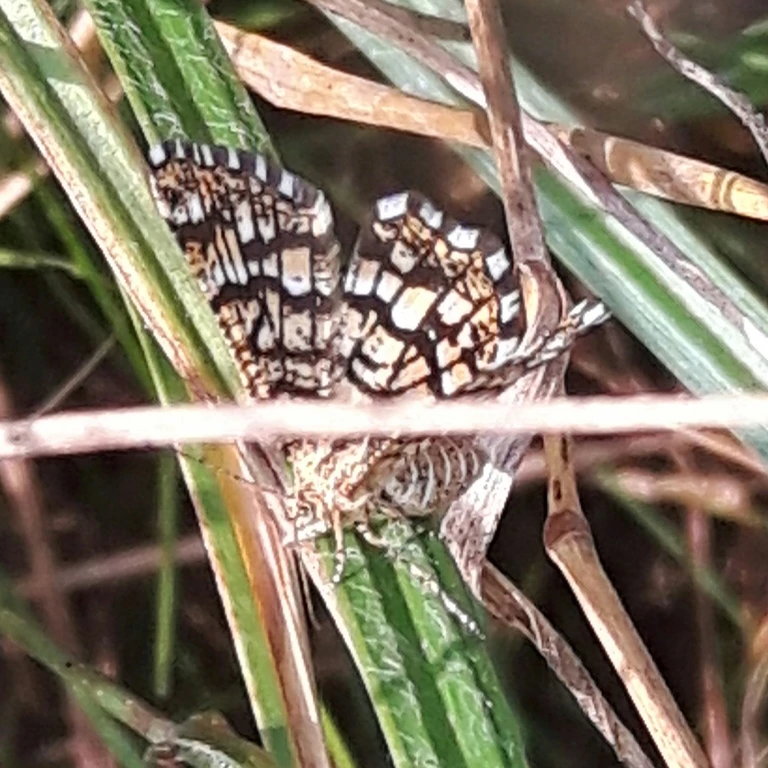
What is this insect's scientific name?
Chiasmia clathrata
